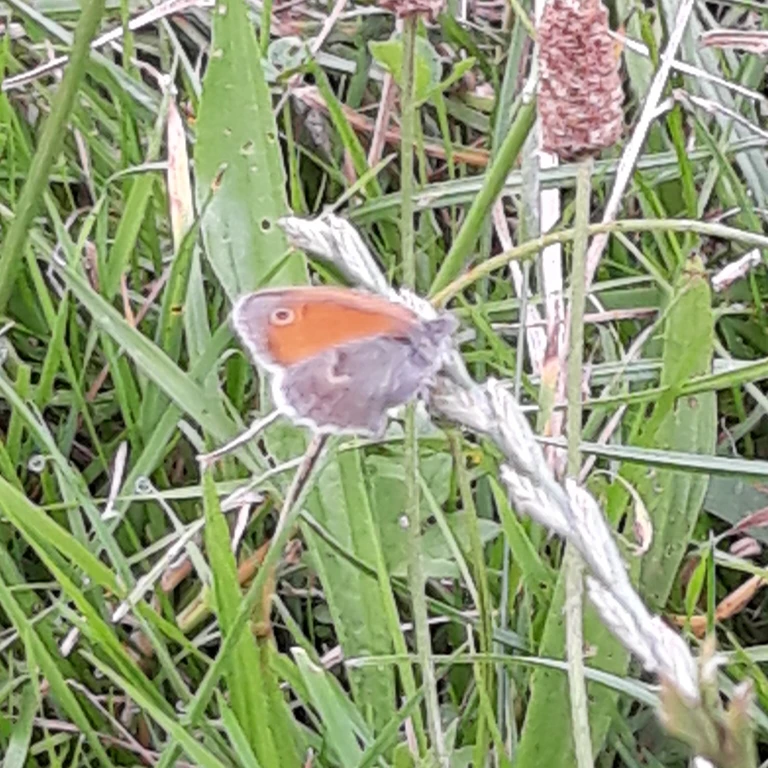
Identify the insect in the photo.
Coenonympha pamphilus
